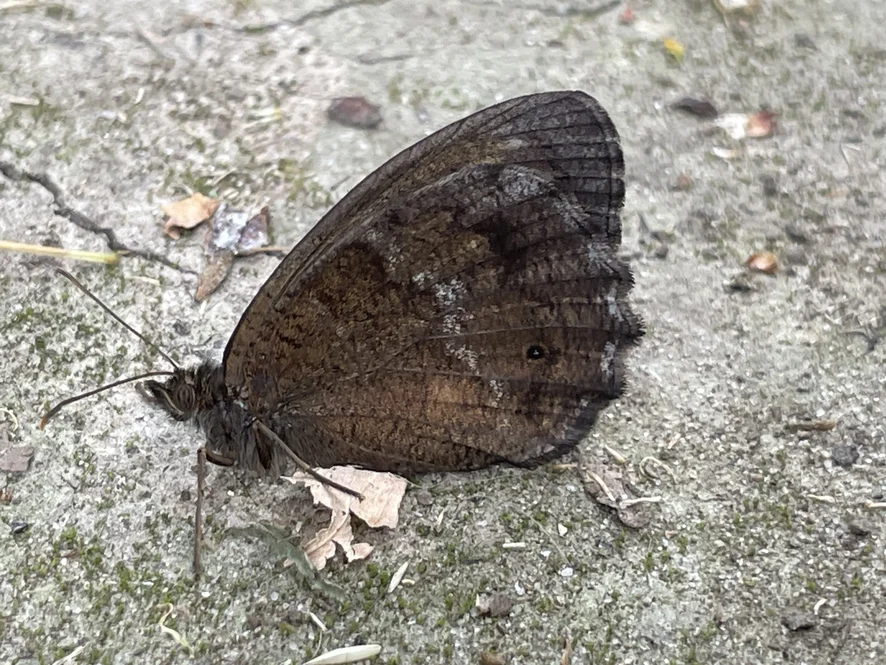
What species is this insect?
Minois dryas
